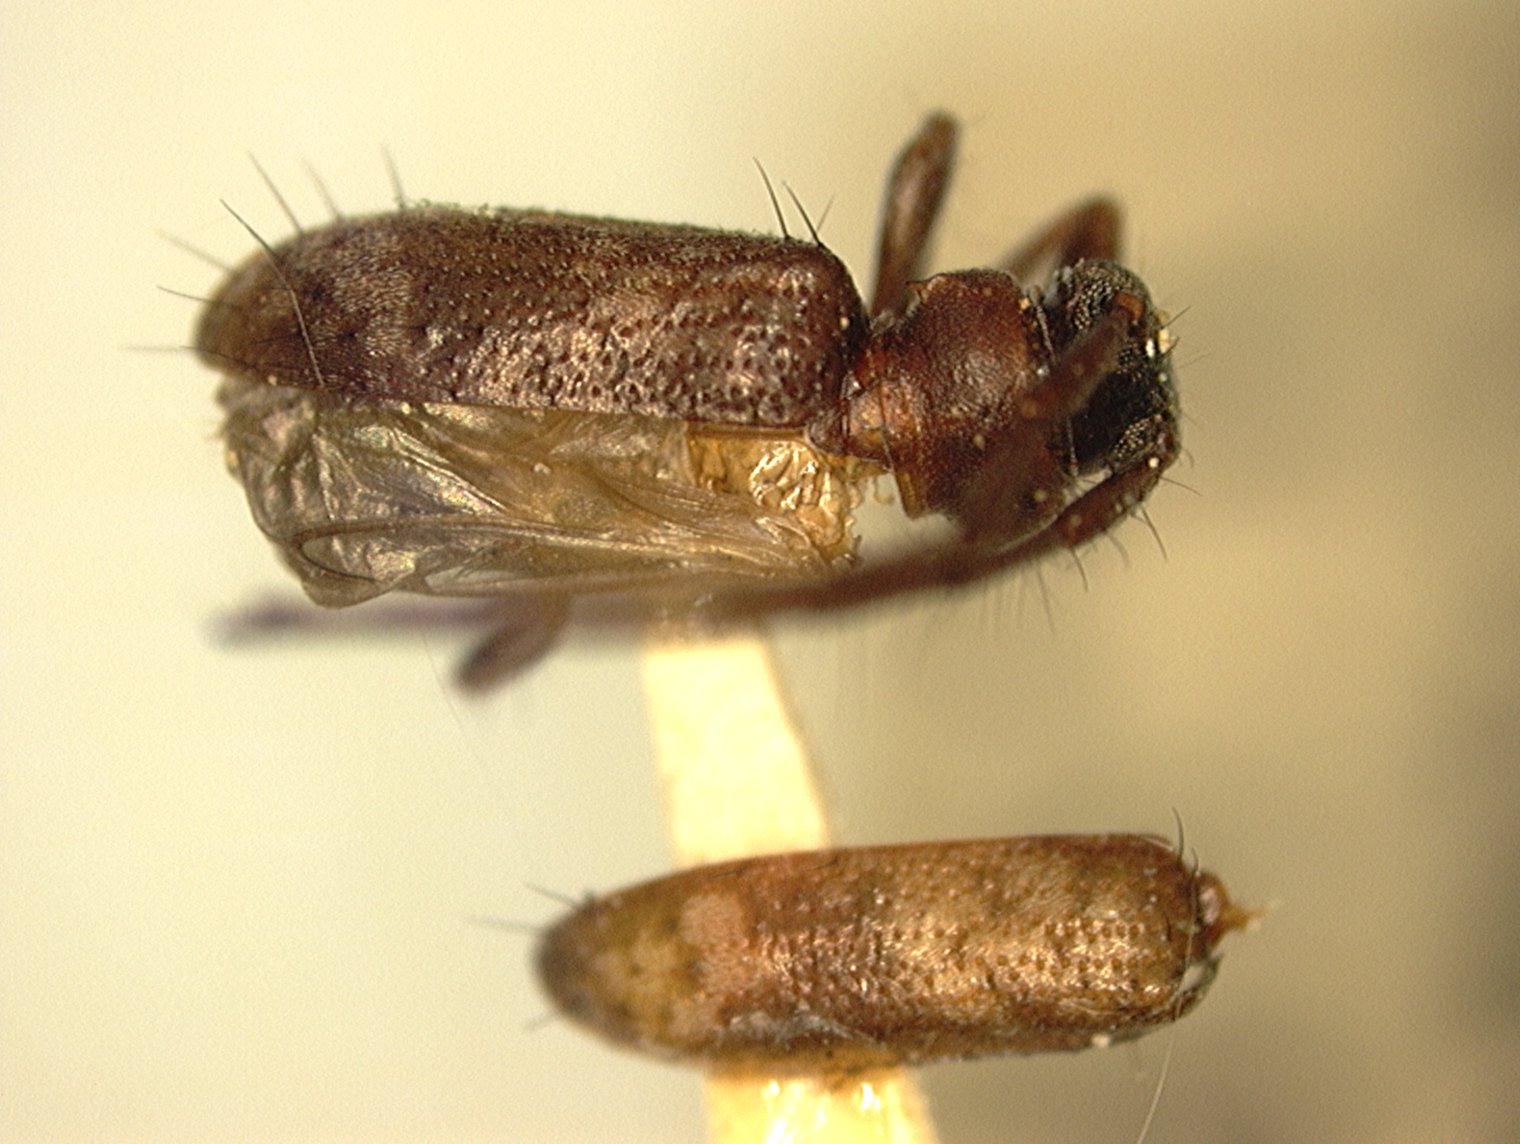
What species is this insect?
Exocentrus sumatrensis
